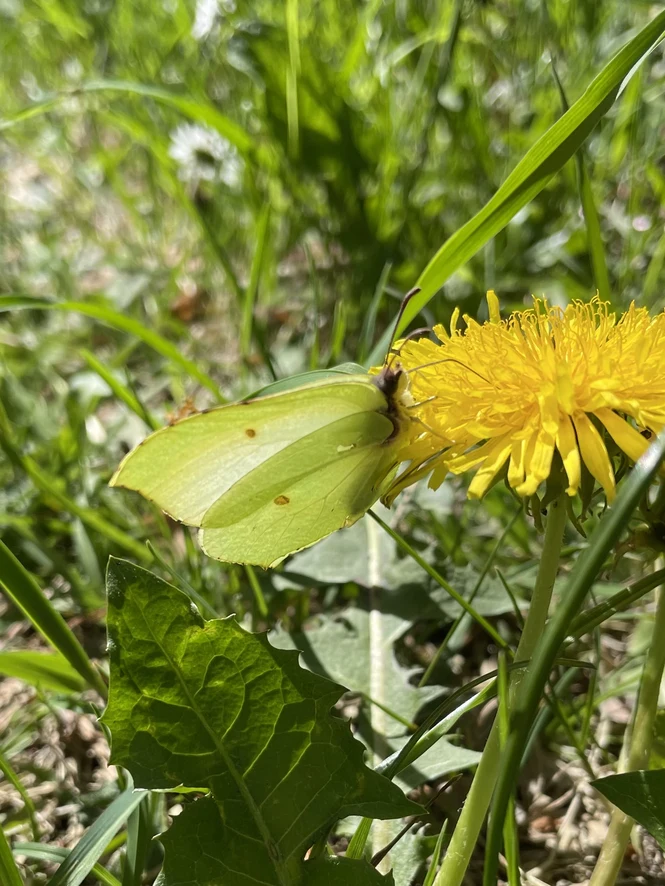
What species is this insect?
Gonepteryx rhamni
